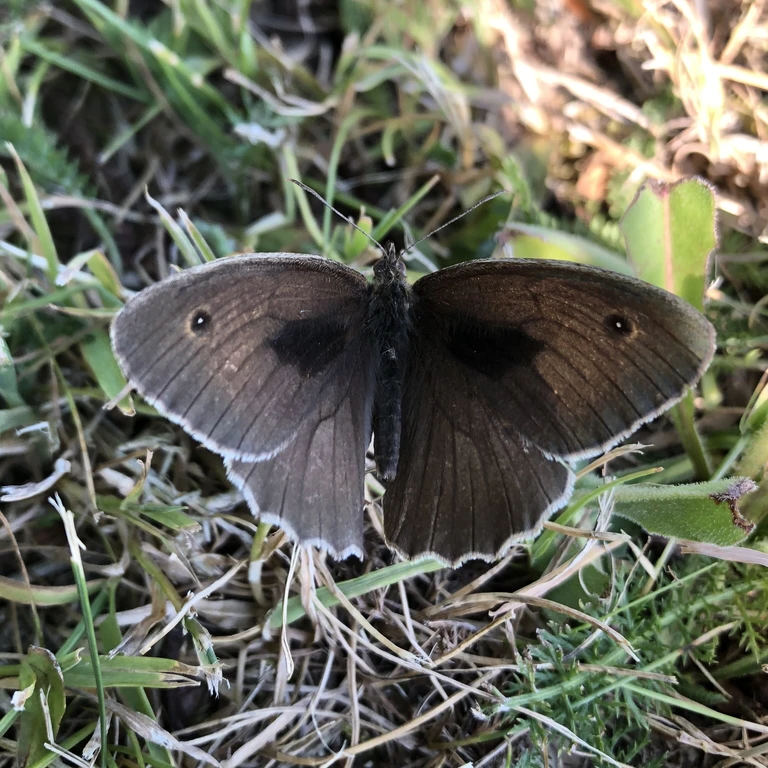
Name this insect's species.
Maniola jurtina
